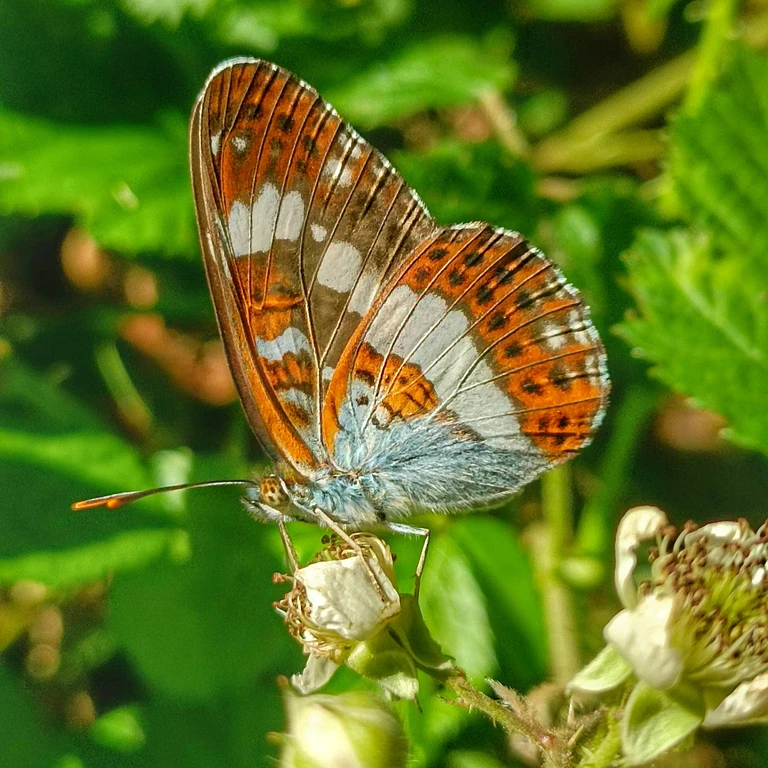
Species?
Limenitis camilla (also Ladoga camilla)
